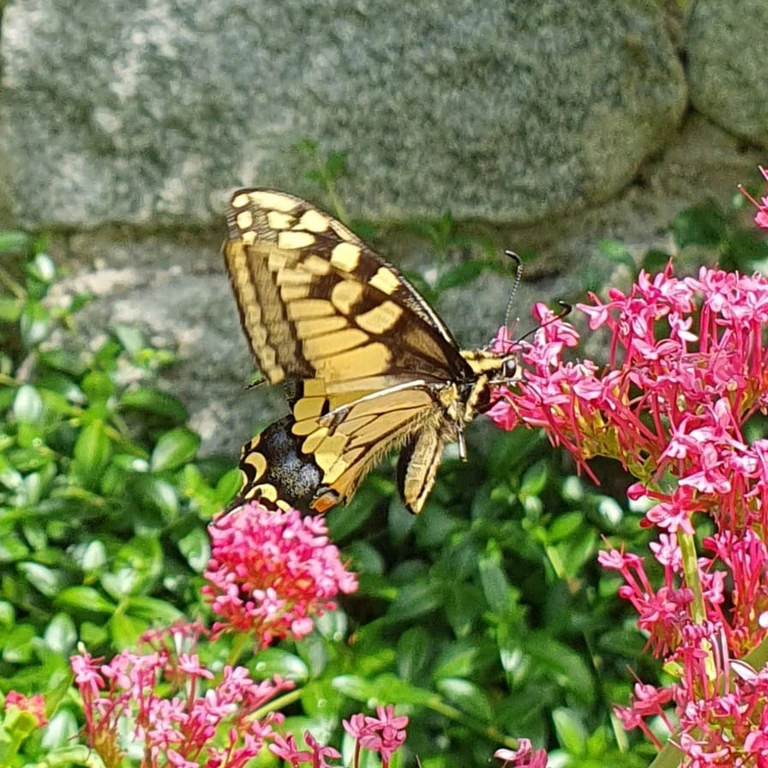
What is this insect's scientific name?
Papilio machaon
